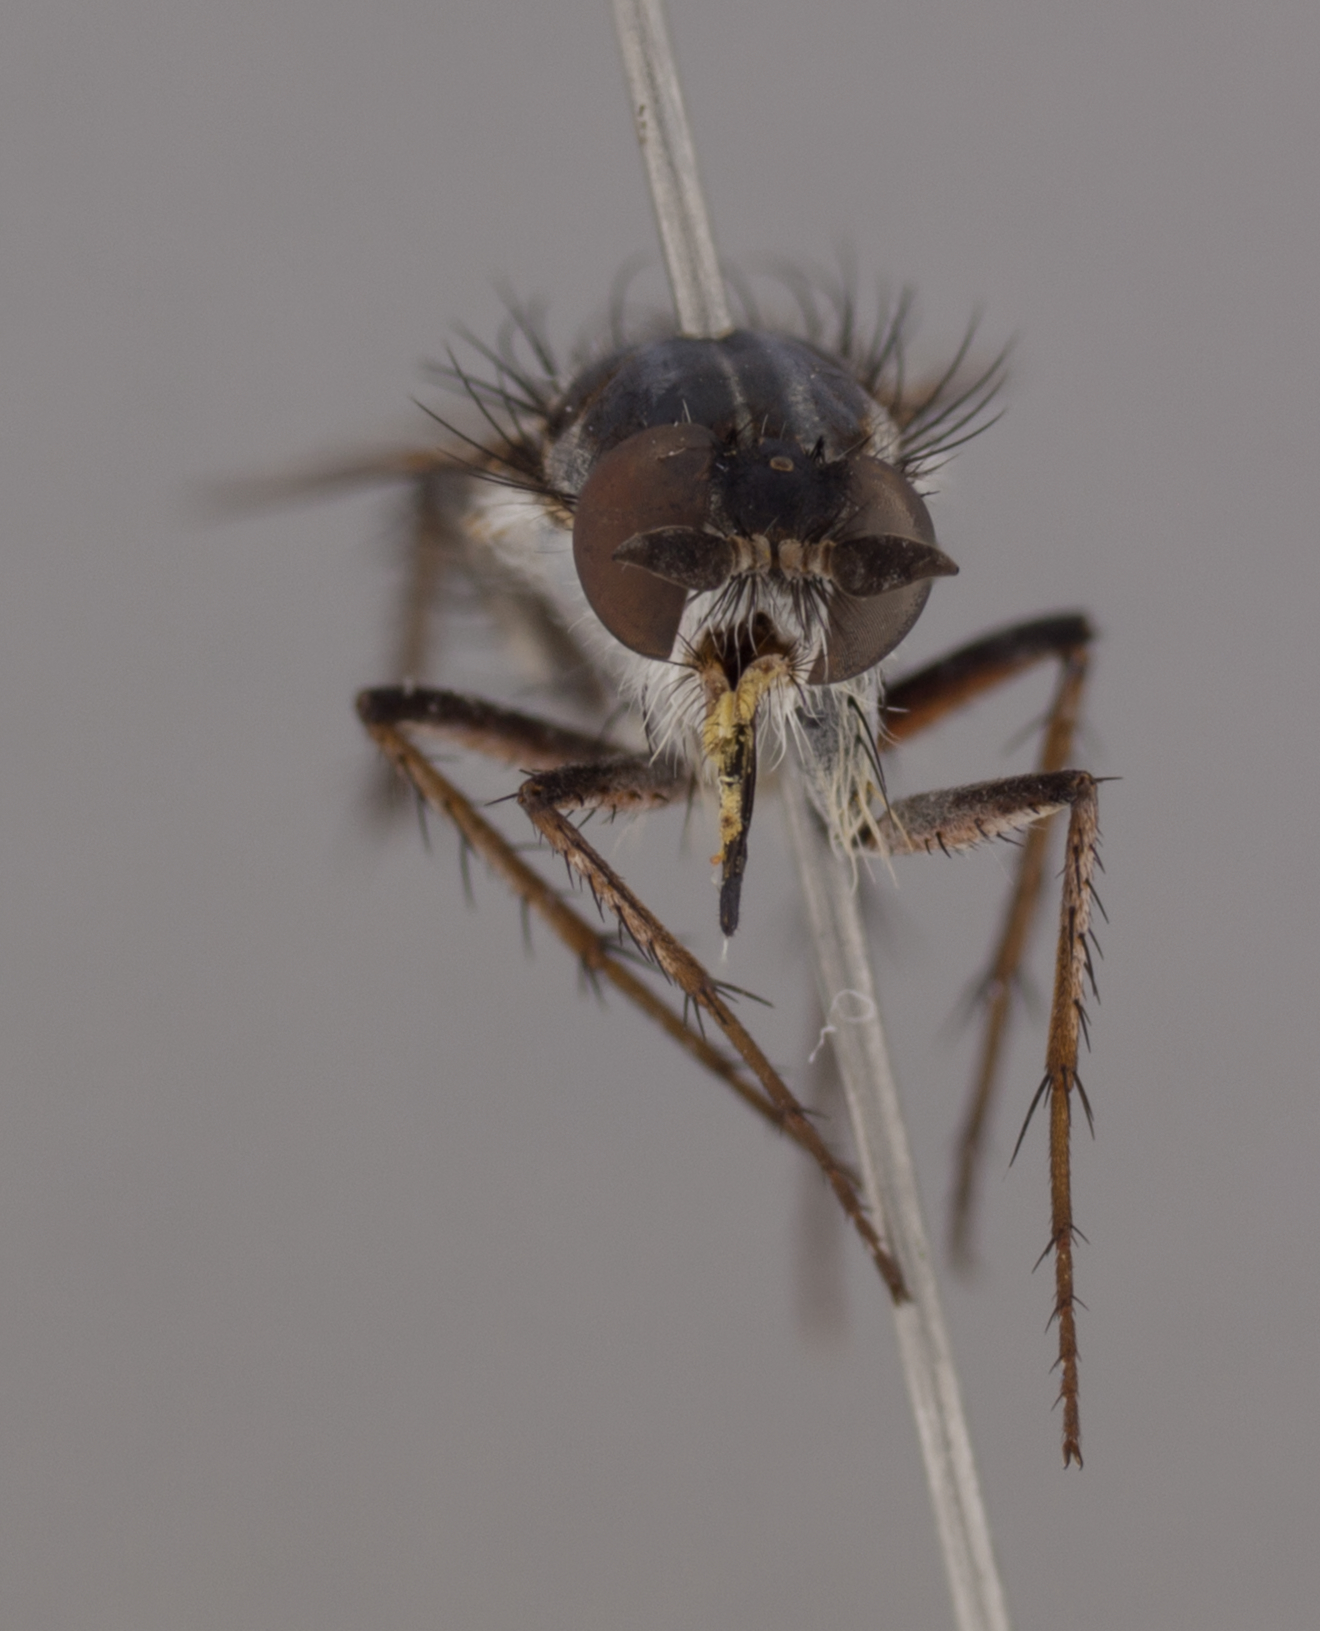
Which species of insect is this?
Apiocera minor
